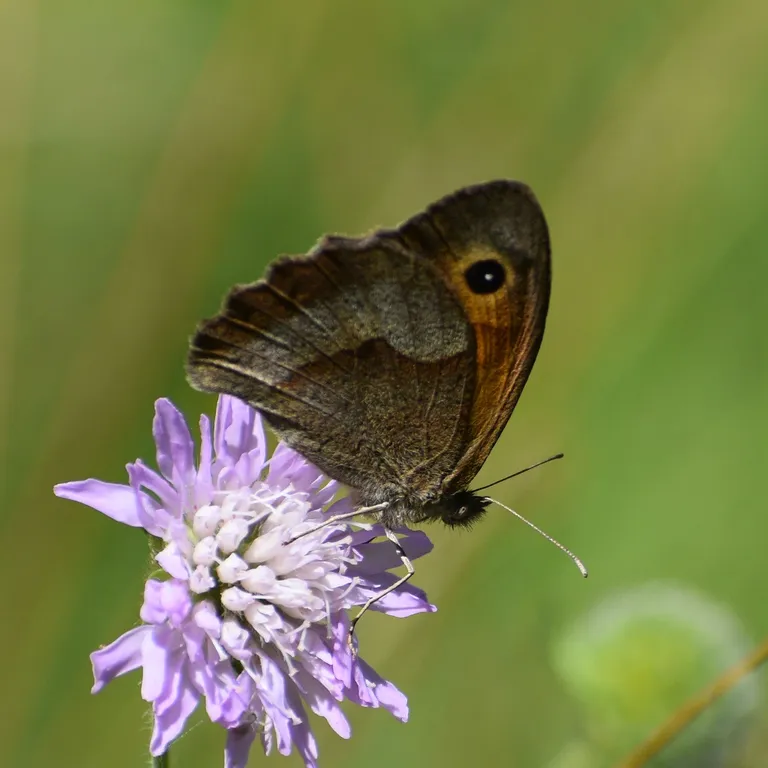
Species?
Maniola jurtina
